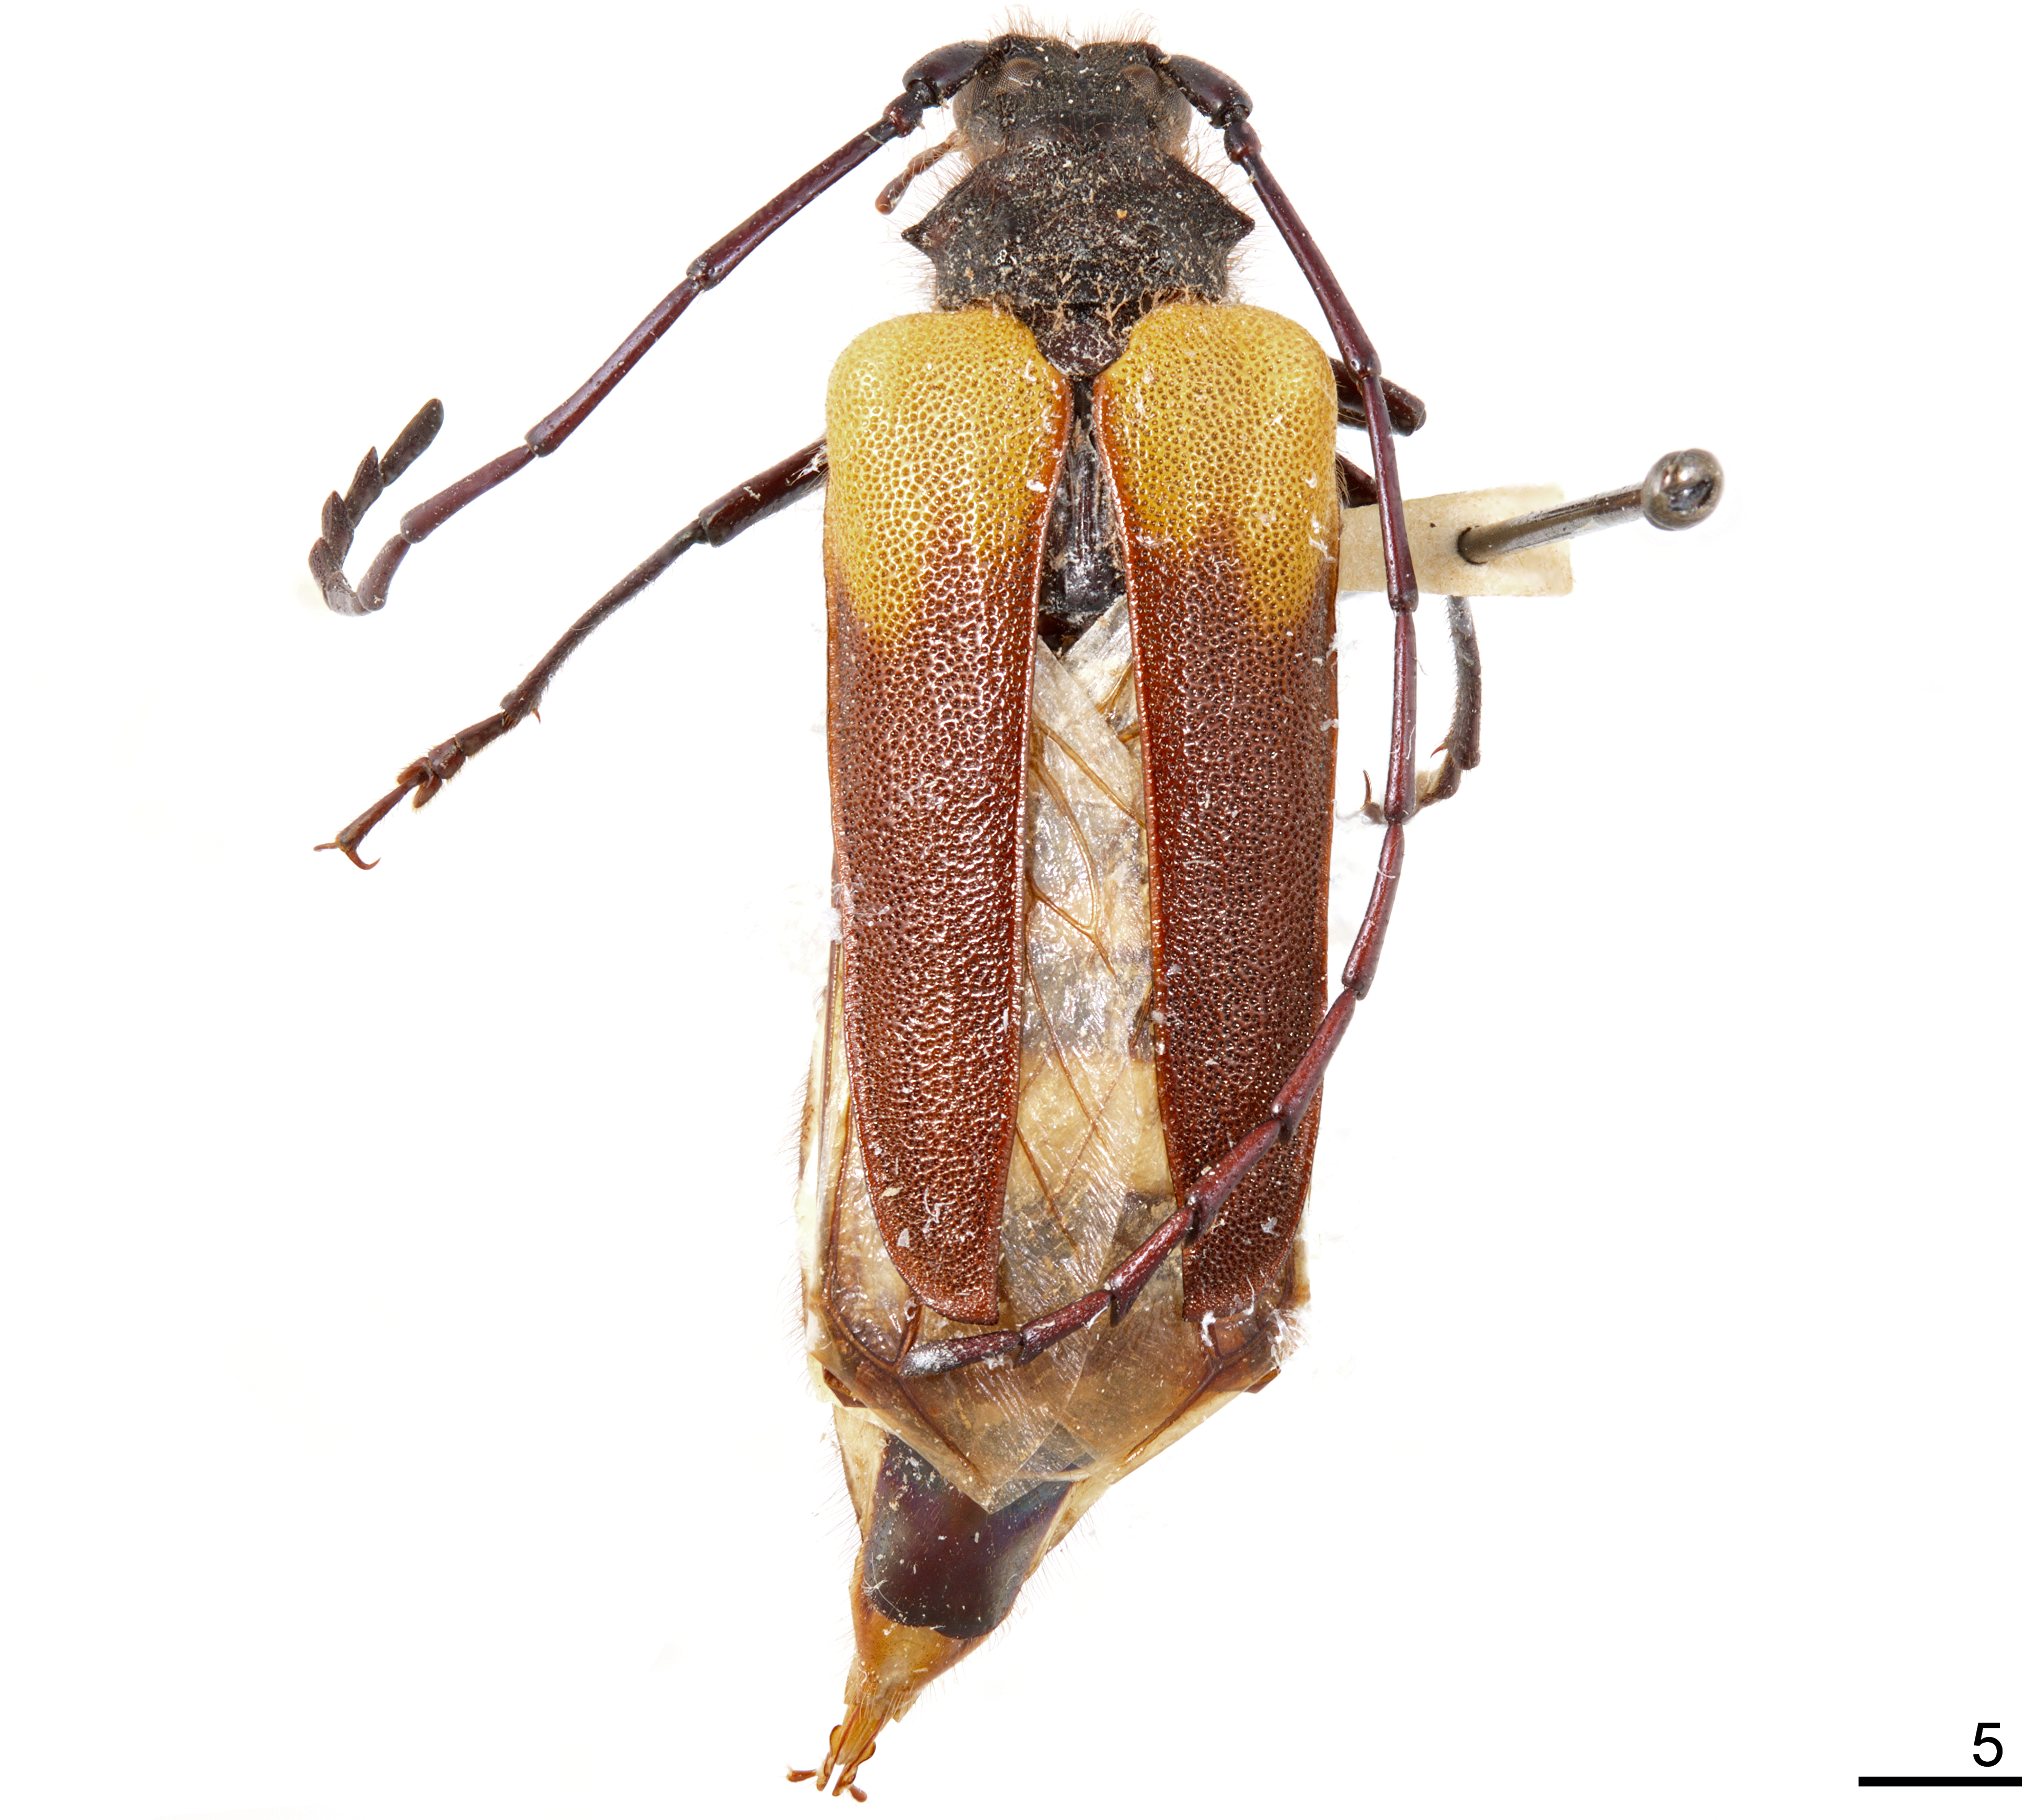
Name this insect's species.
Myzomorphus scutellatus
